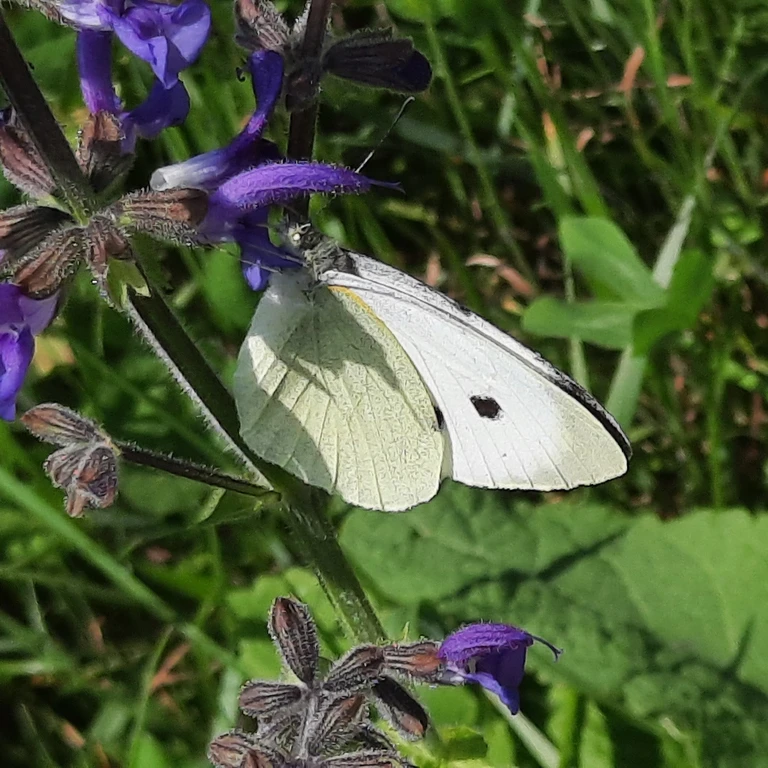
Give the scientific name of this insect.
Pieris brassicae
